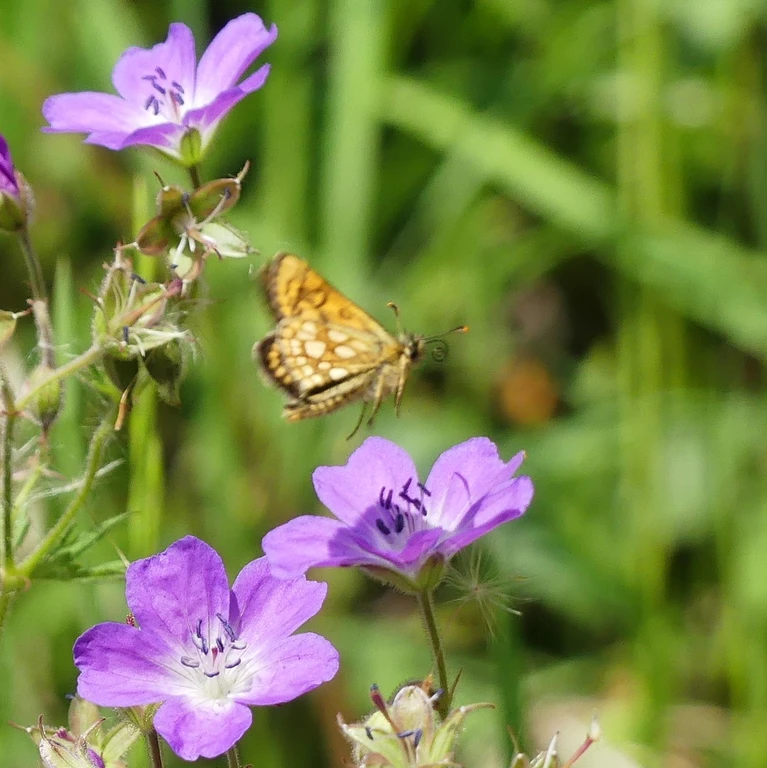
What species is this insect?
Carterocephalus palaemon
